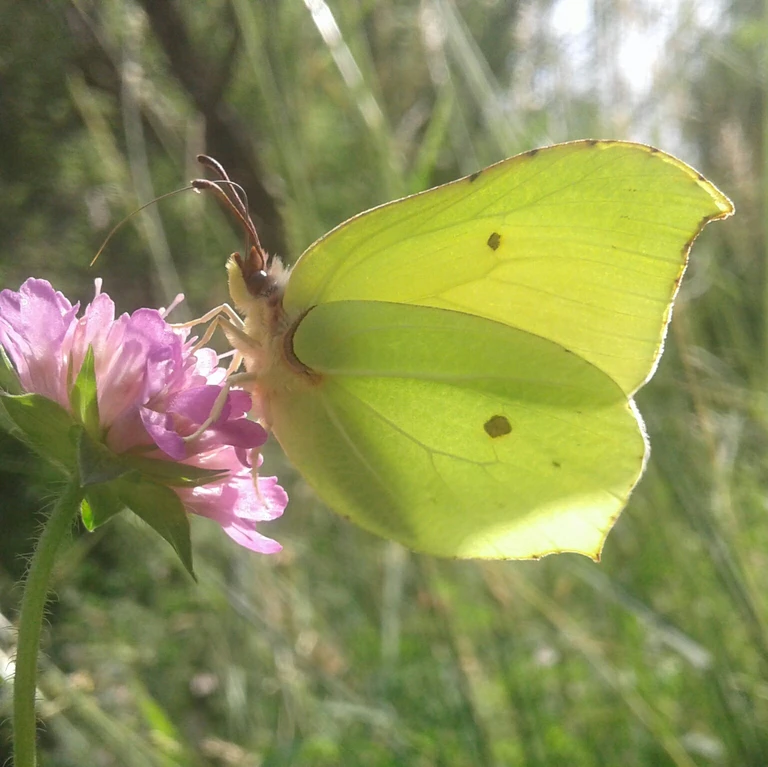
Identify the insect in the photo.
Gonepteryx rhamni
